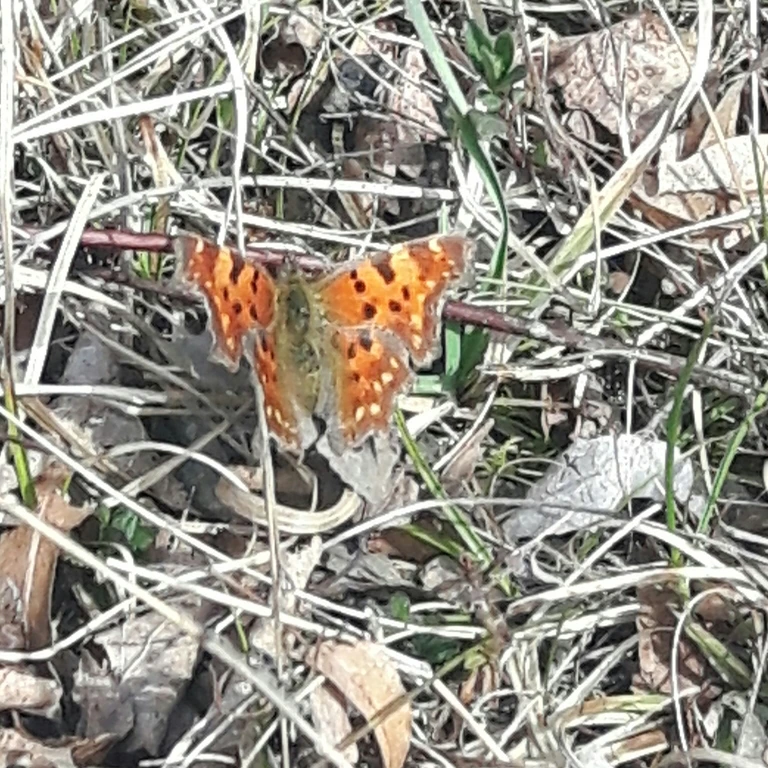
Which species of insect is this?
Polygonia c-album
